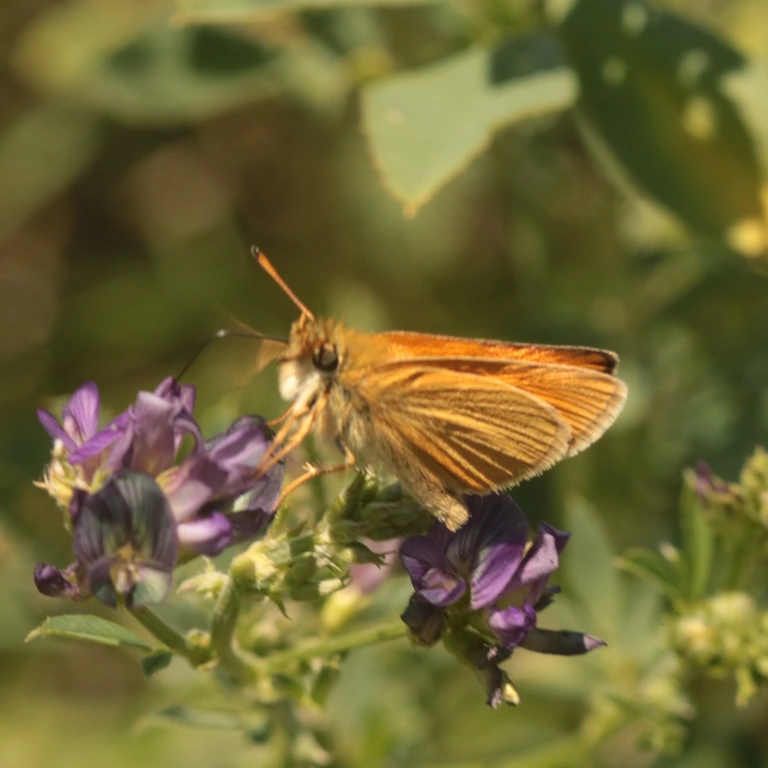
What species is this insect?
Thymelicus lineola
